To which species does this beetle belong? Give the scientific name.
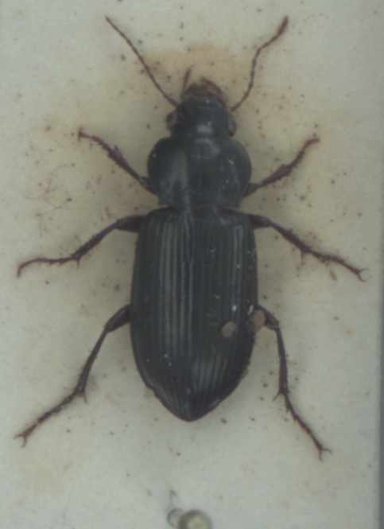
Amara convexiuscula
